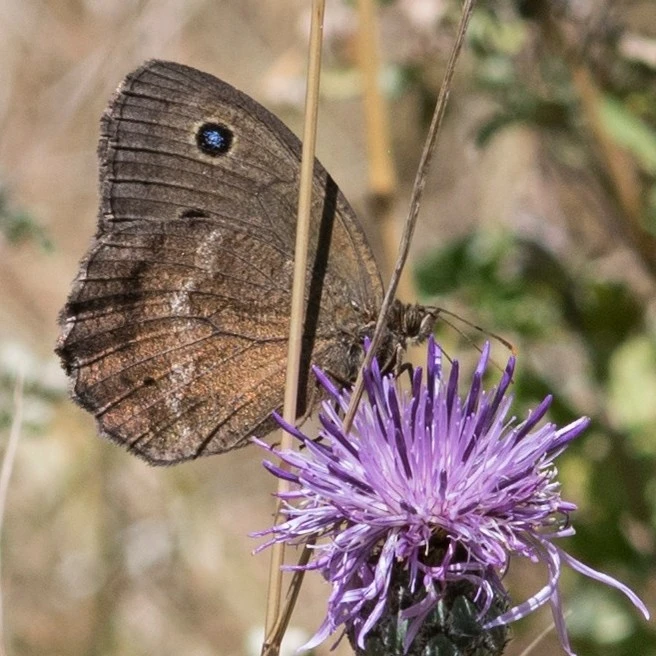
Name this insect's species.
Minois dryas
